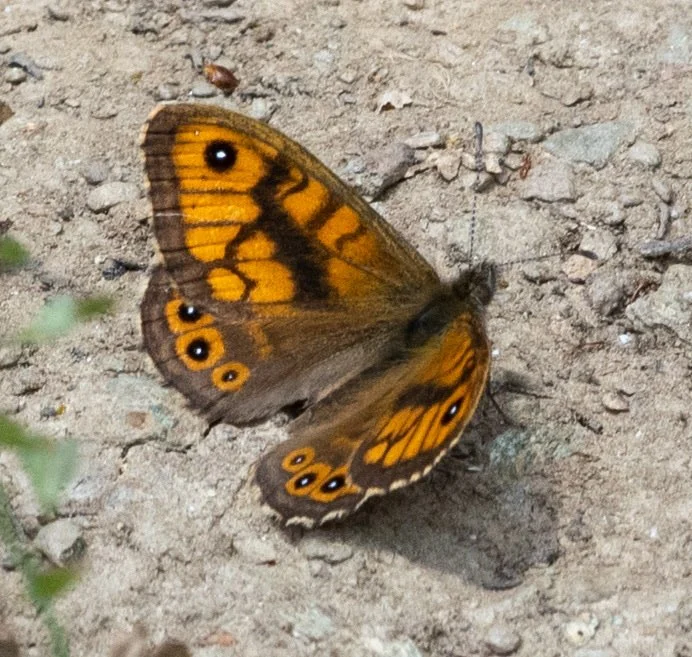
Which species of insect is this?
Lasiommata megera (also Pararge megera)
